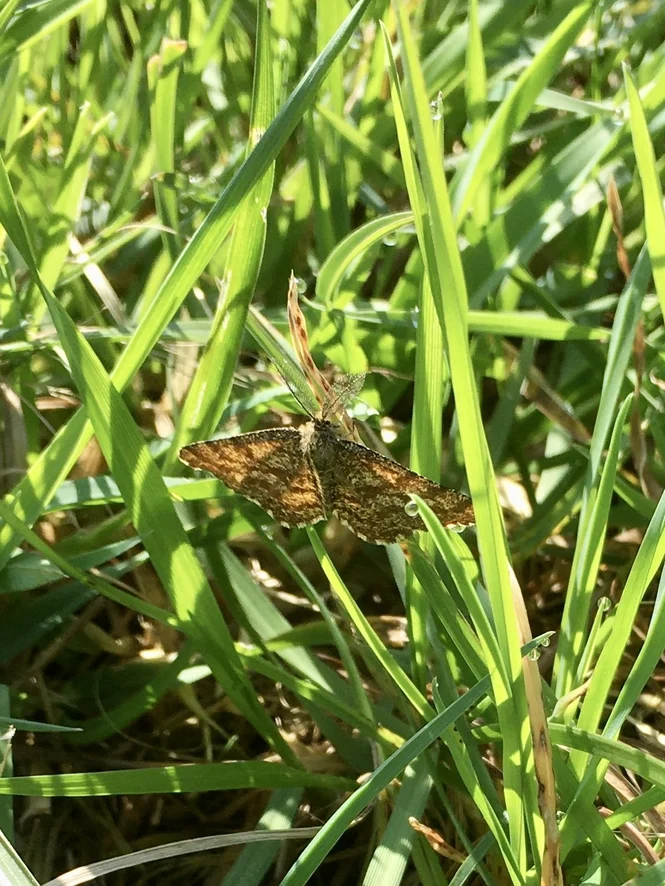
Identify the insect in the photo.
Ematurga atomaria
